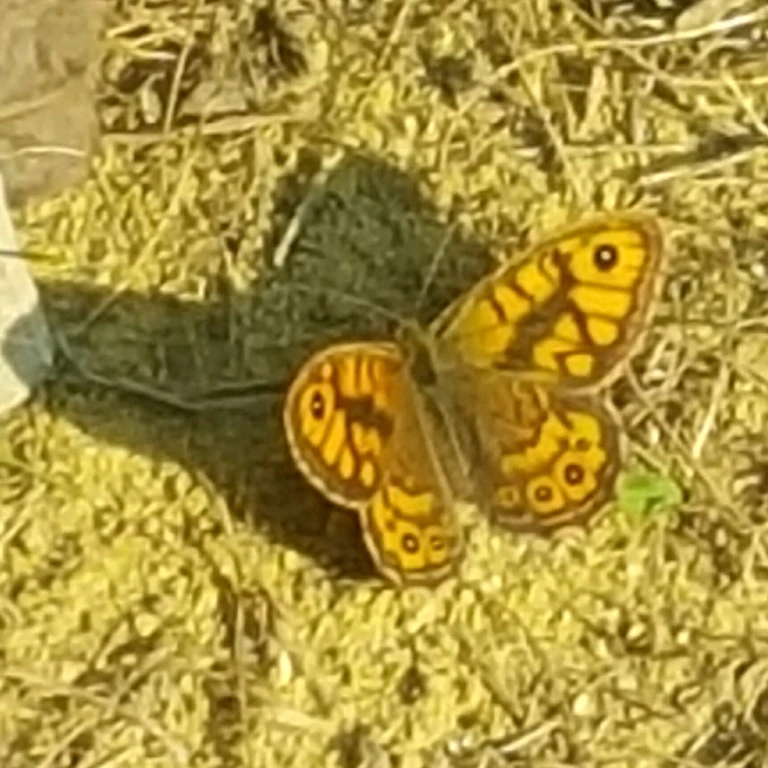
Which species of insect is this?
Lasiommata megera (also Pararge megera)
